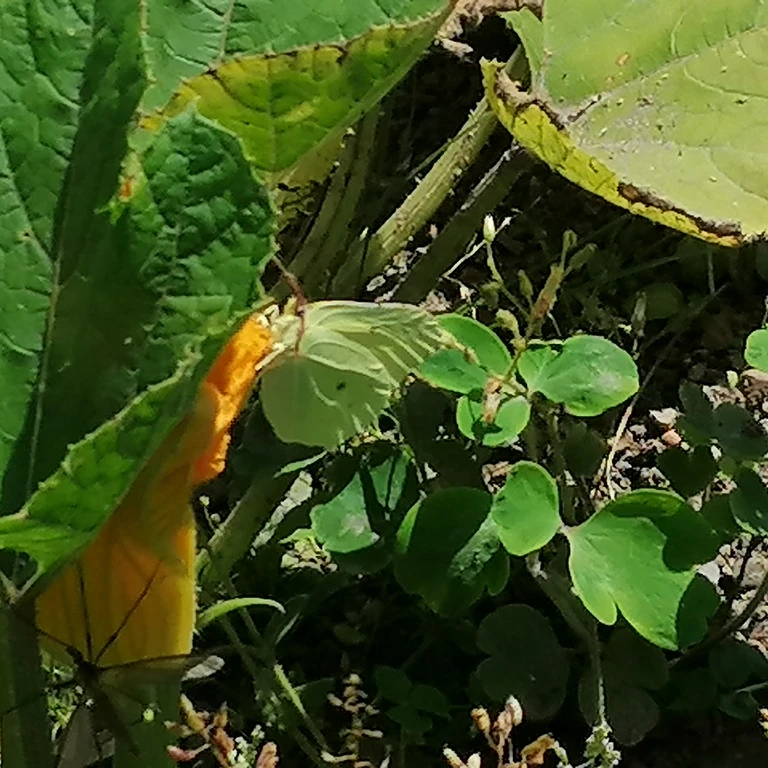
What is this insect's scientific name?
Gonepteryx rhamni
